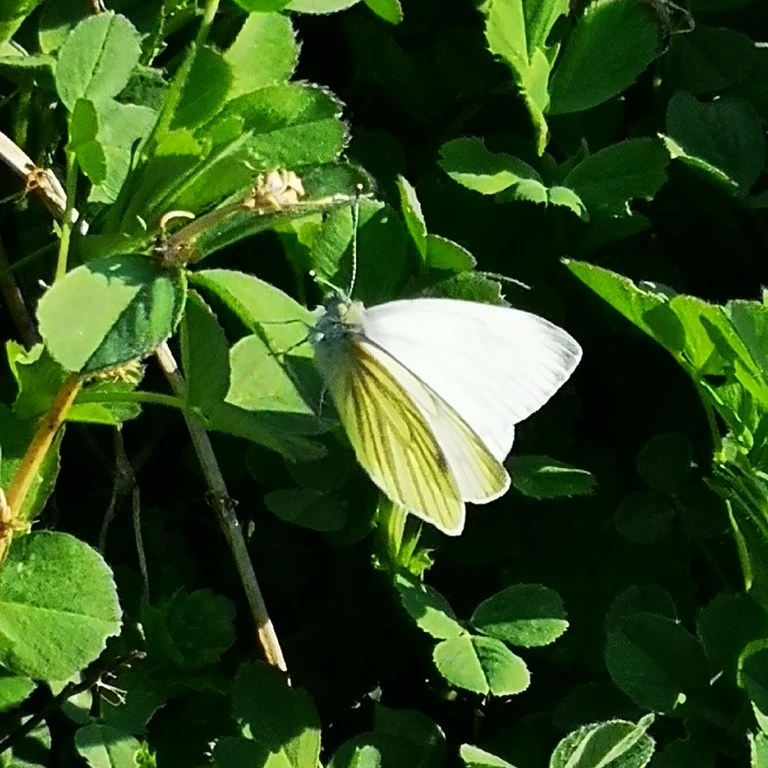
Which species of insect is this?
Pieris napi
